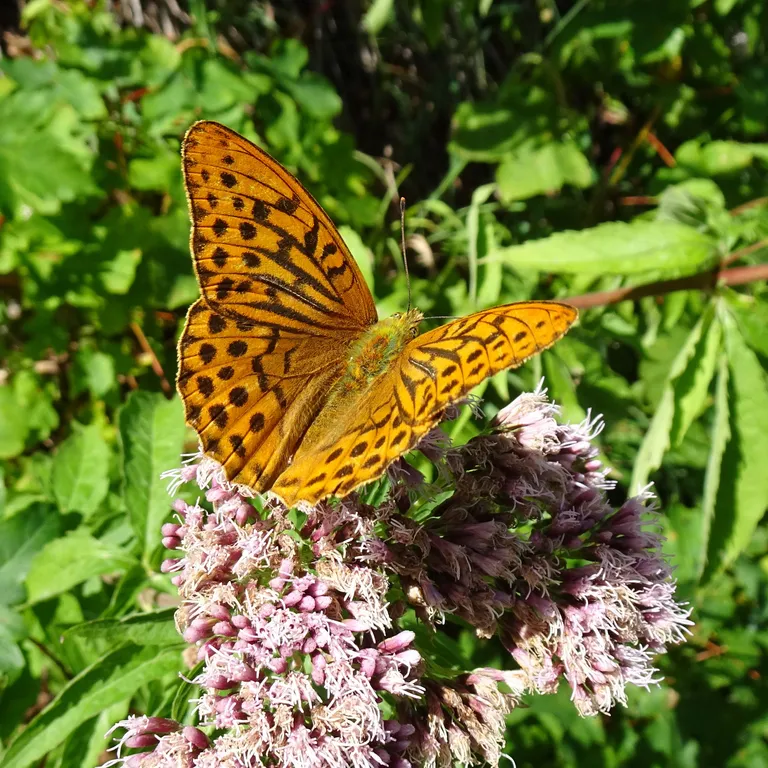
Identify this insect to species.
Argynnis paphia
